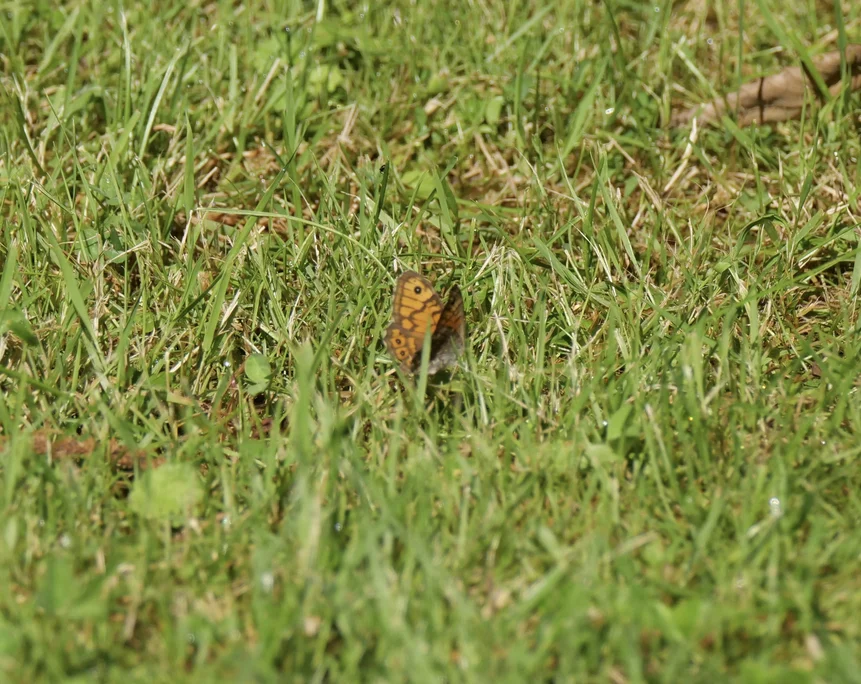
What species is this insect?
Lasiommata megera (also Pararge megera)
